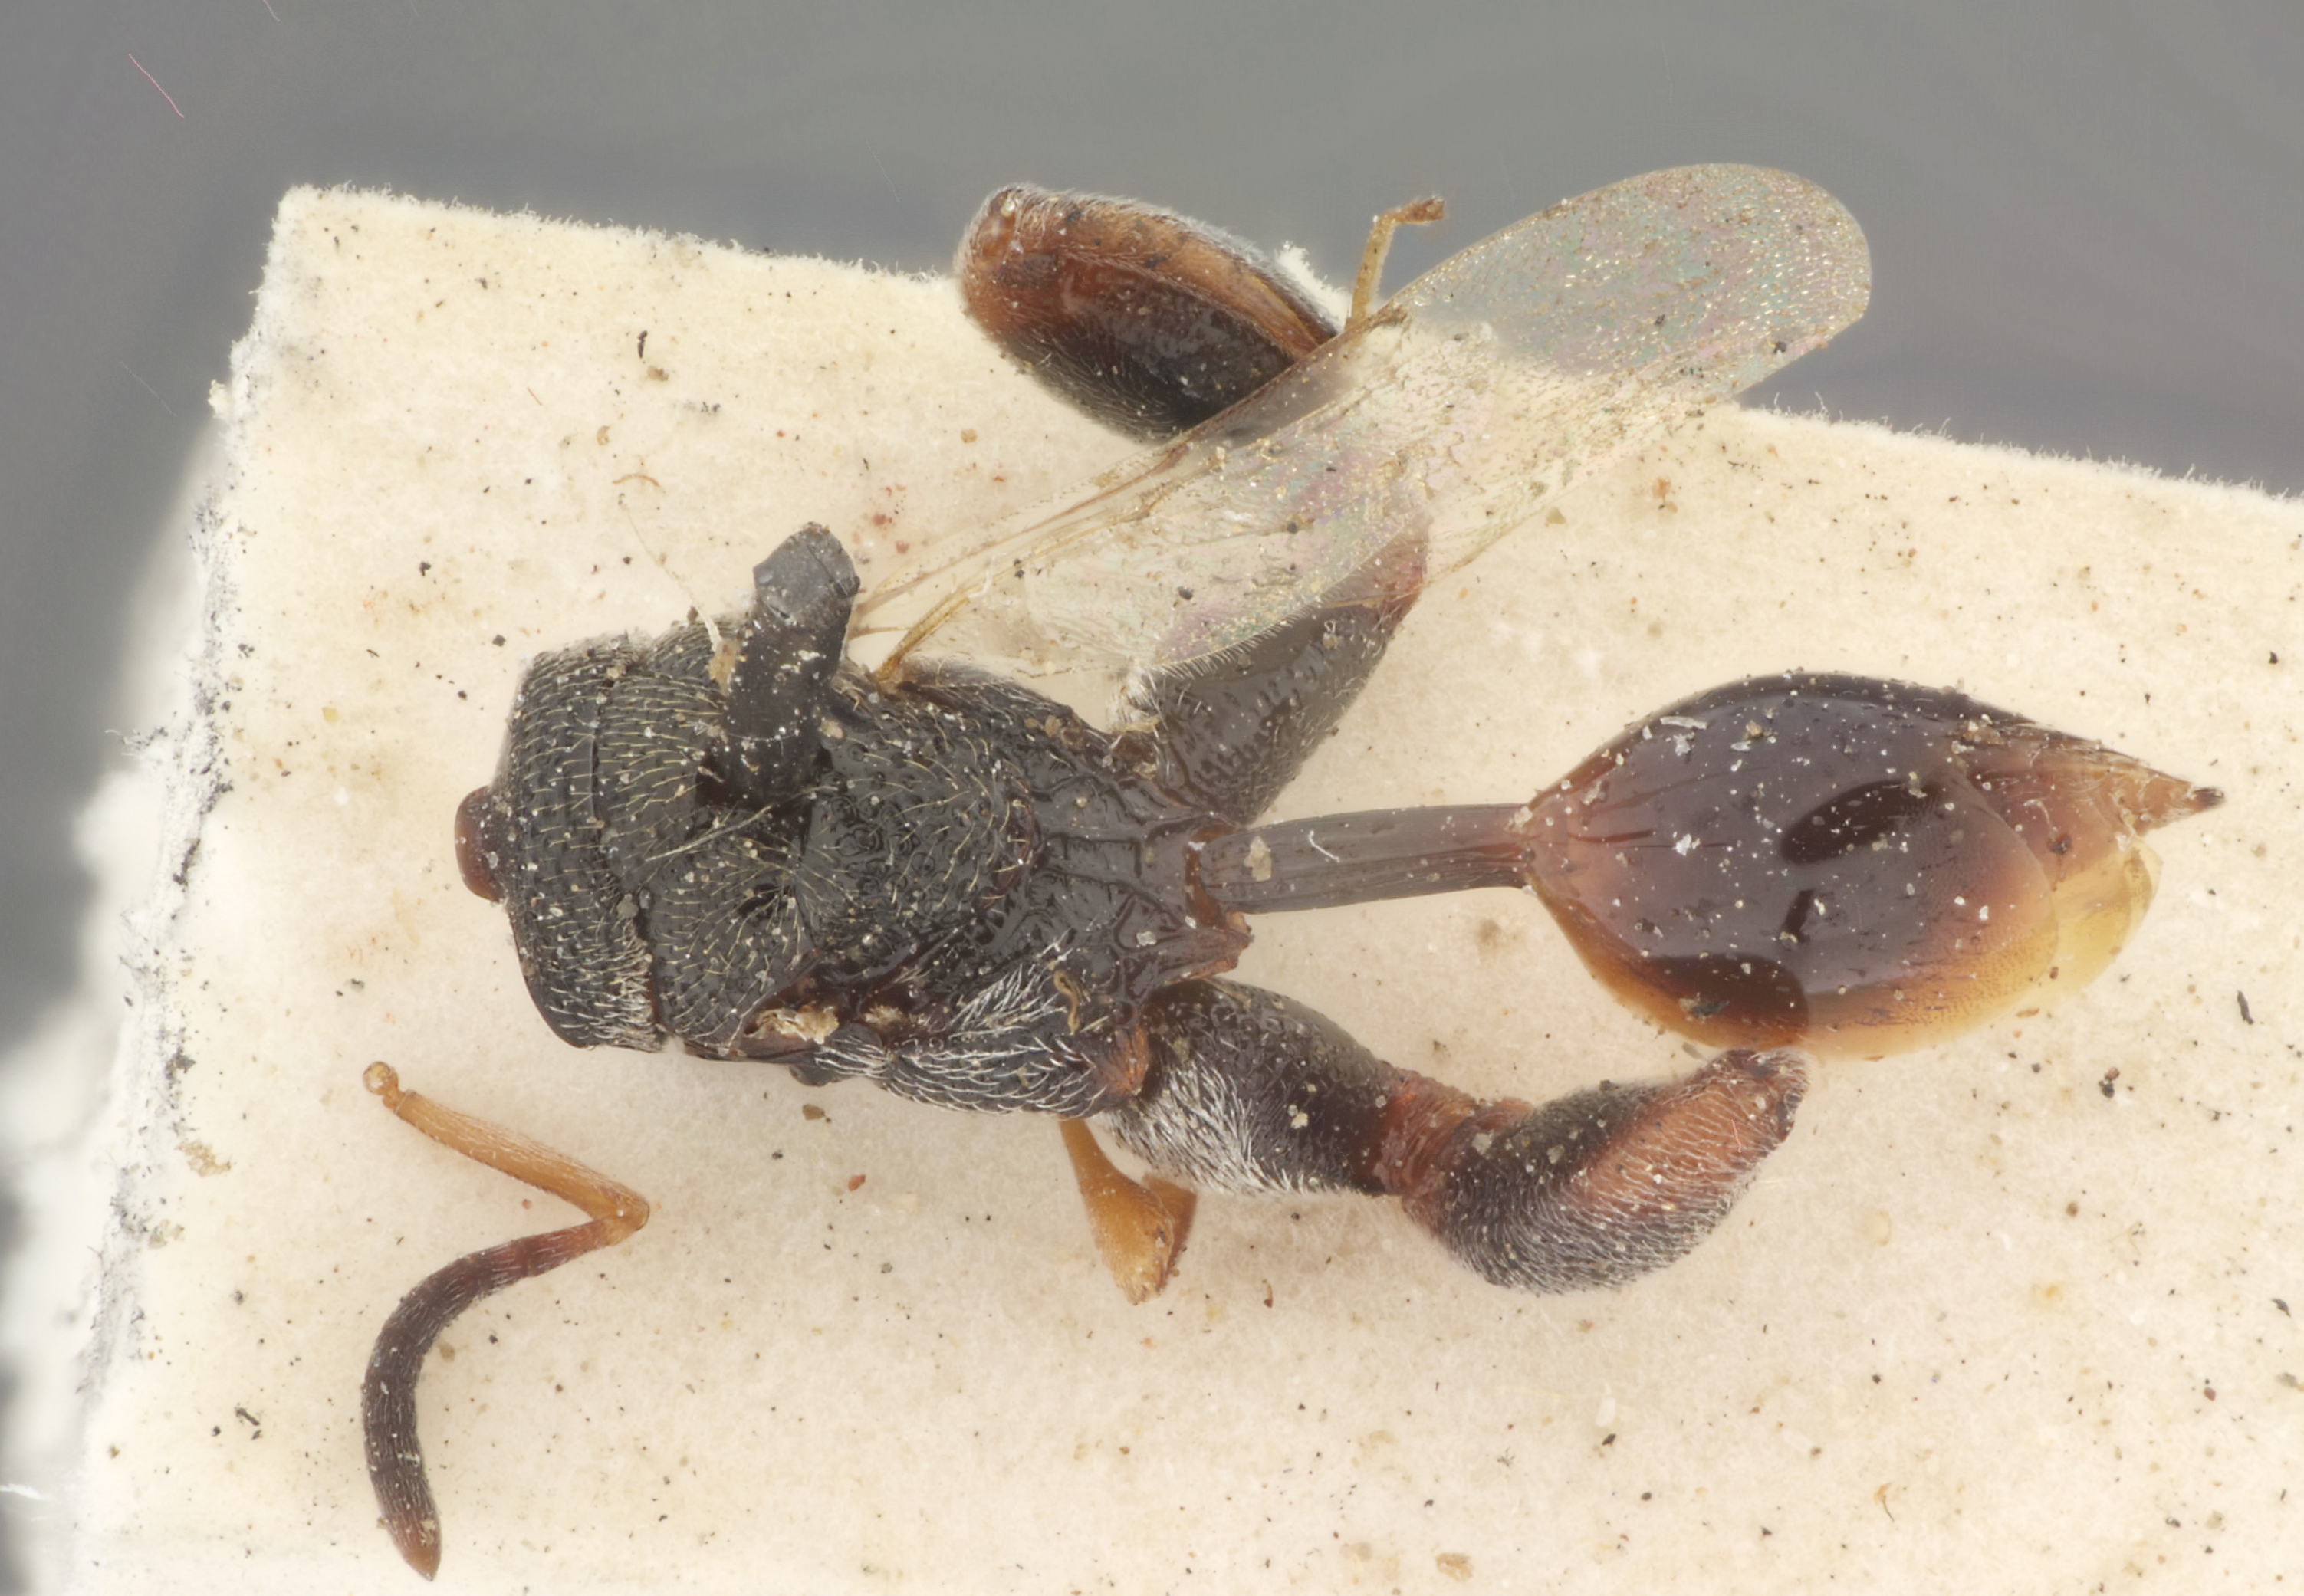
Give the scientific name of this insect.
Arretocera nilamburense
